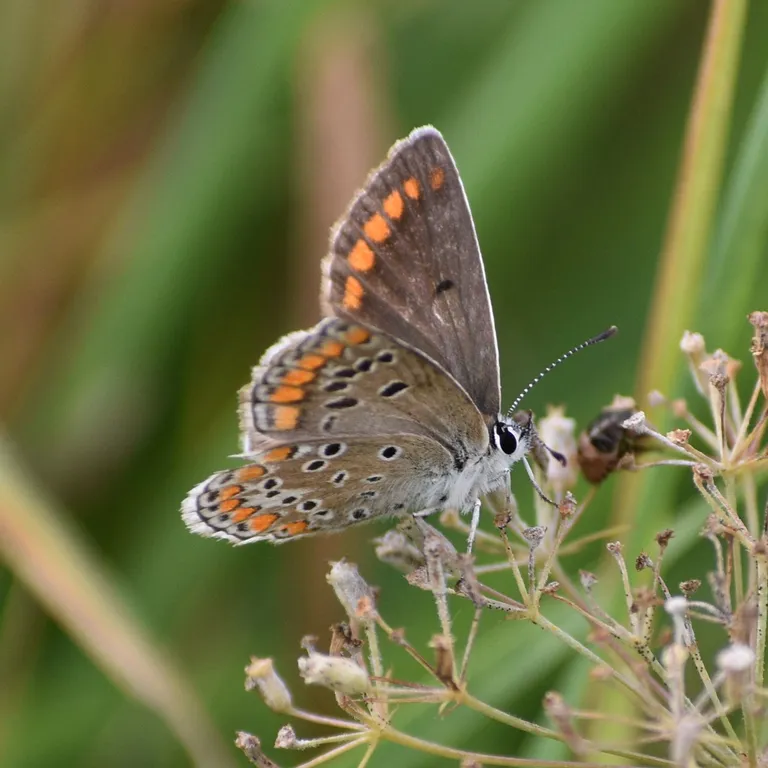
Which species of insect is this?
Aricia agestis/artaxerxes
